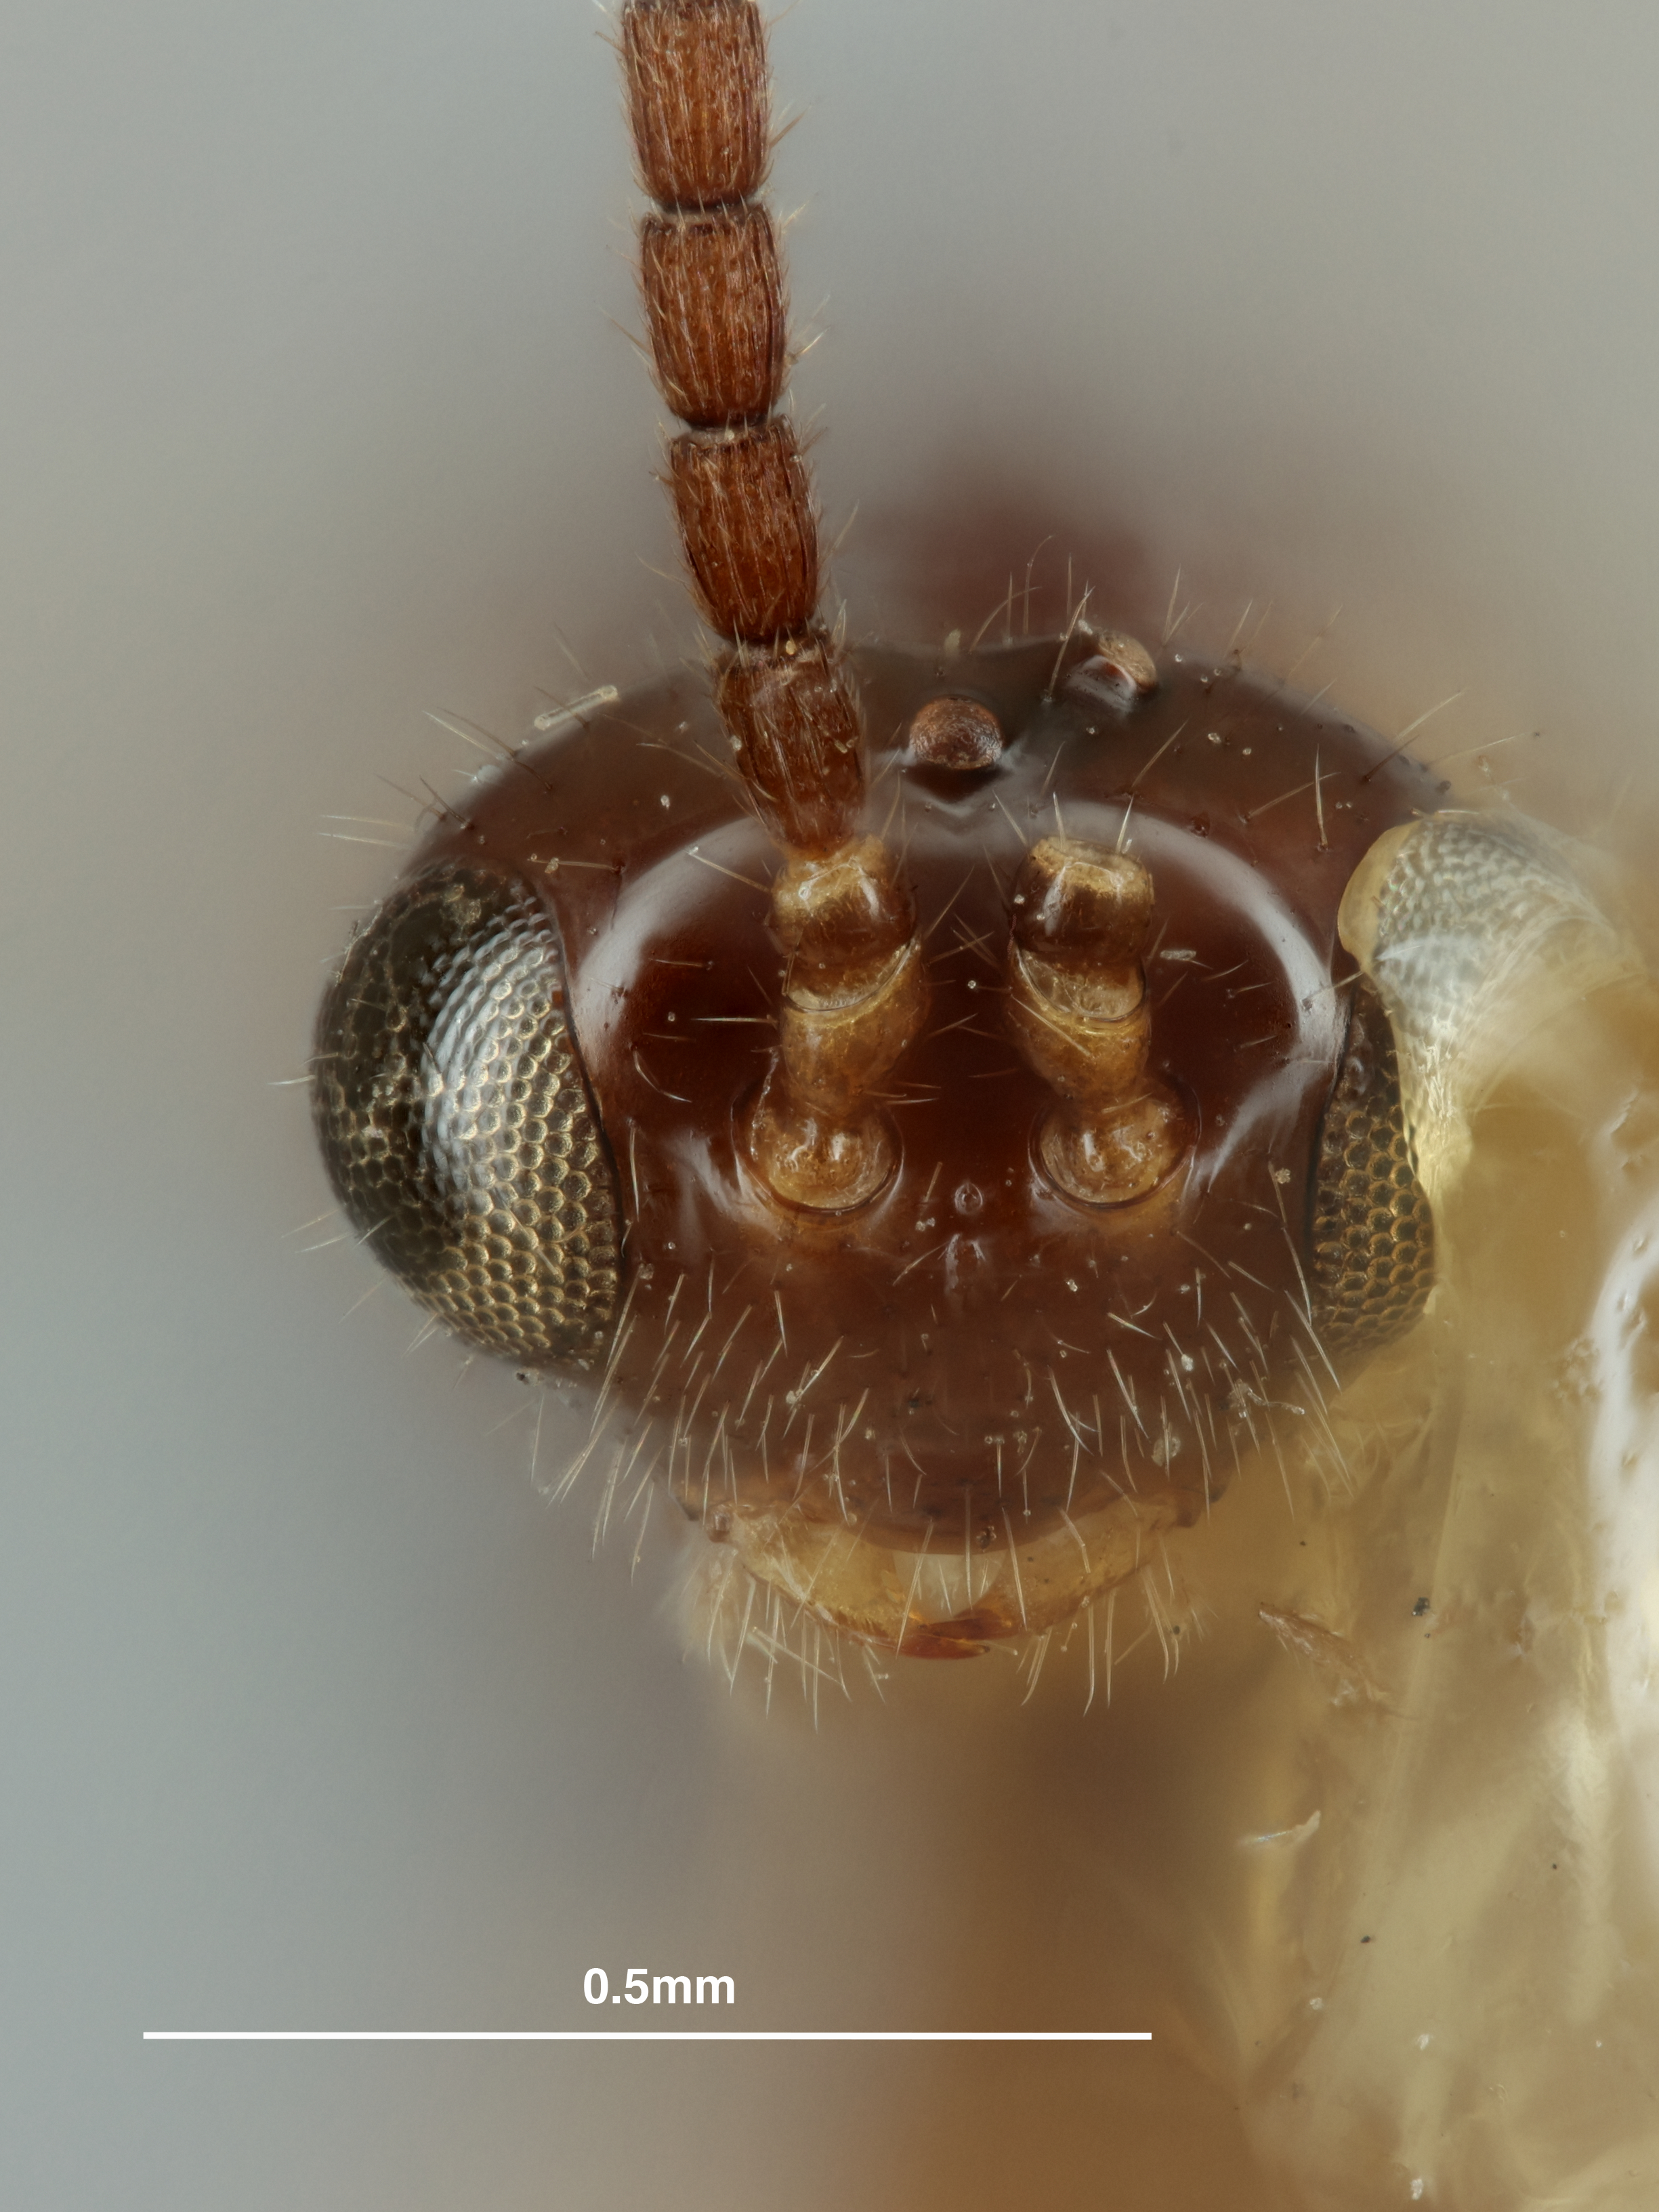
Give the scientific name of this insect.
Aphidius takomaensis
